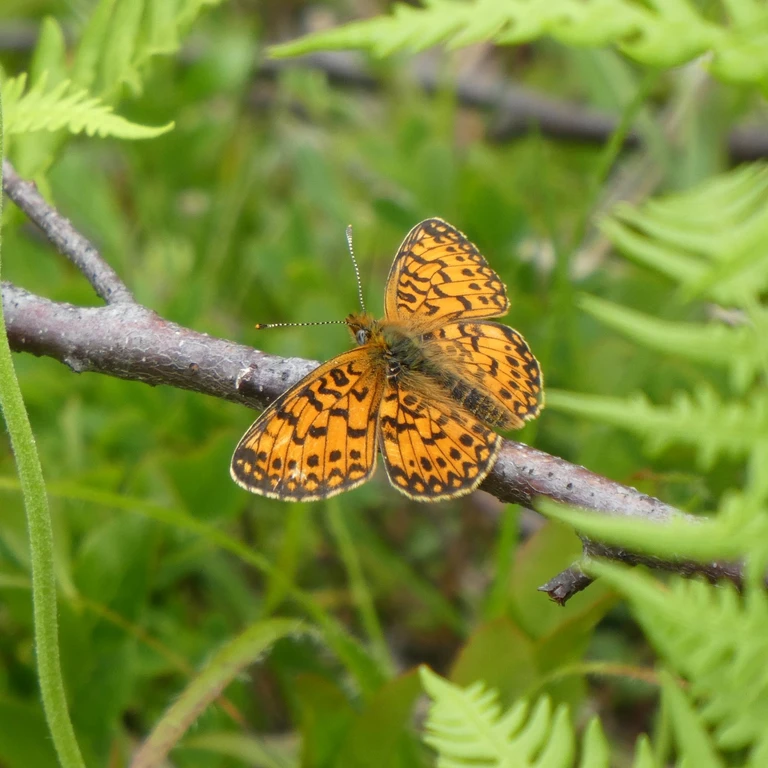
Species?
Boloria selene
